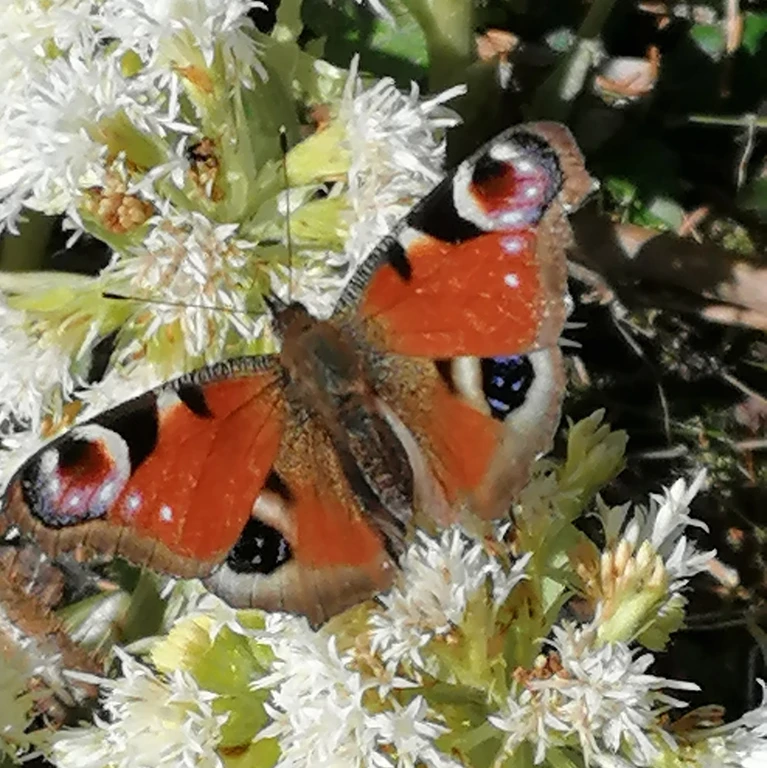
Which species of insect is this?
Aglais io
